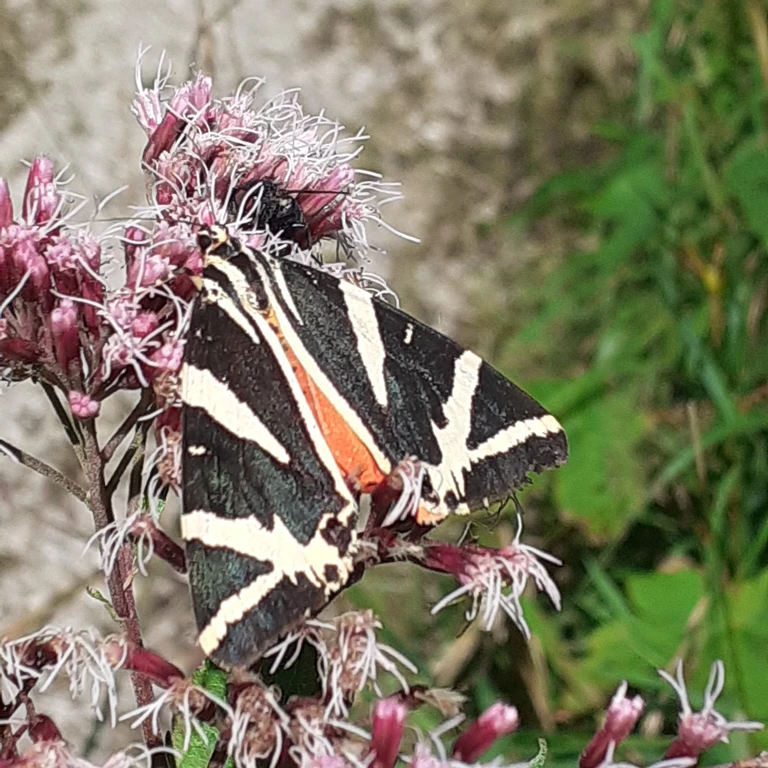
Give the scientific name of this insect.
Euplagia quadripunctaria
